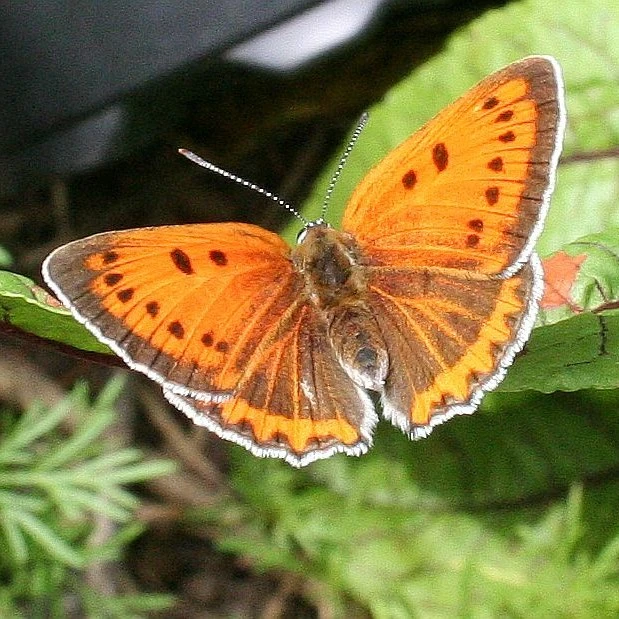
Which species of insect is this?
Lycaena dispar
